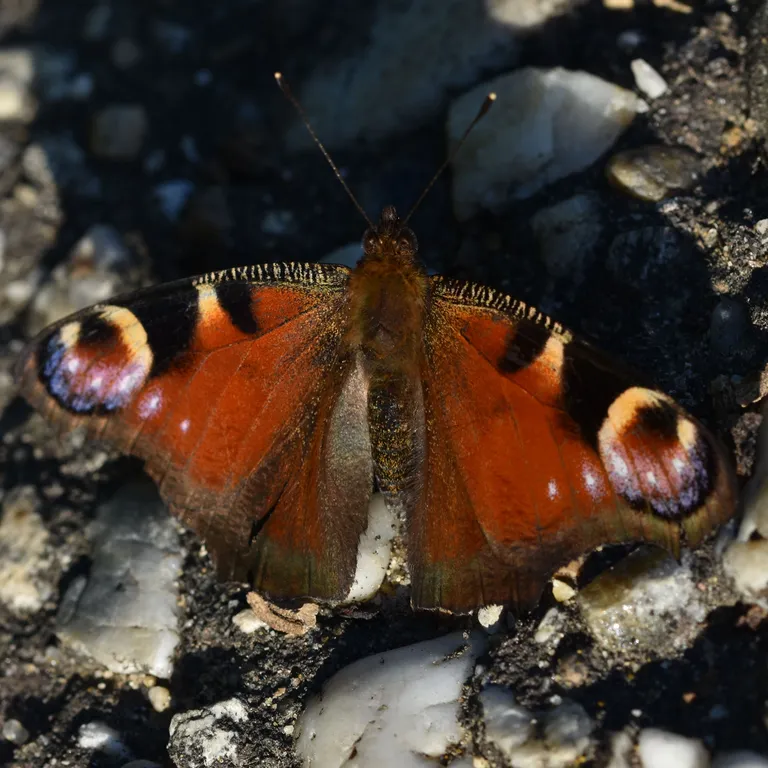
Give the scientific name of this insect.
Aglais io
